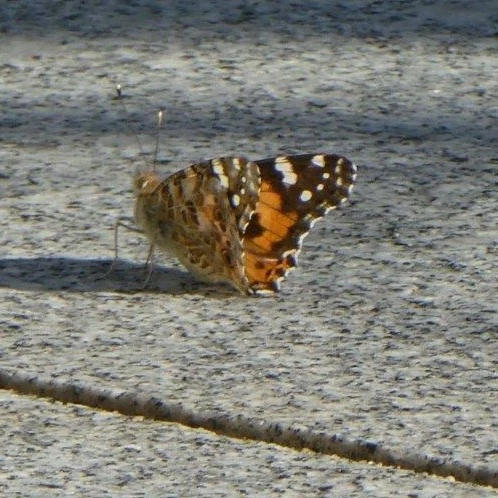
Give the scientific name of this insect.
Vanessa cardui
